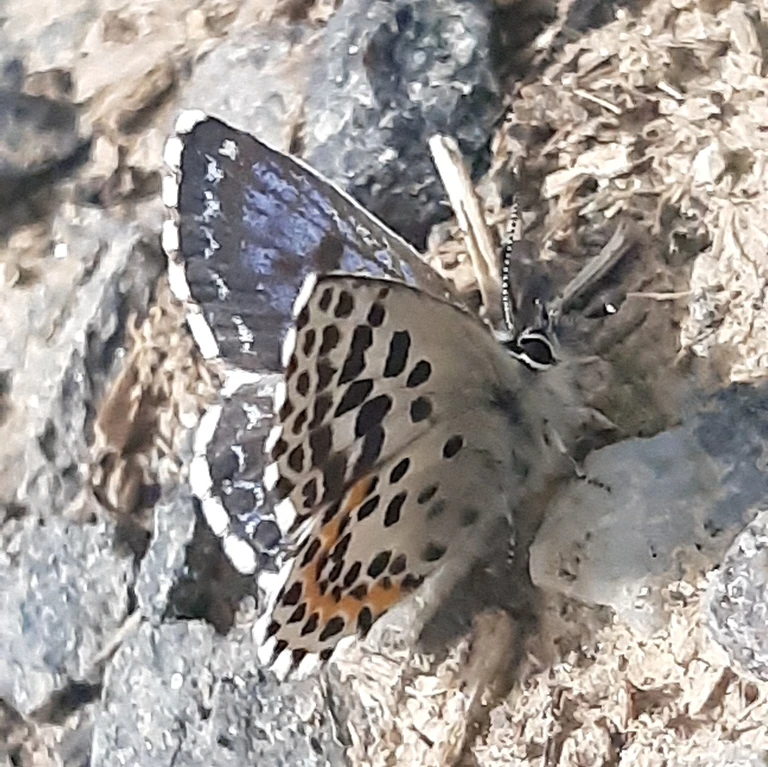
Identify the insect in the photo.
Scolitantides orion
